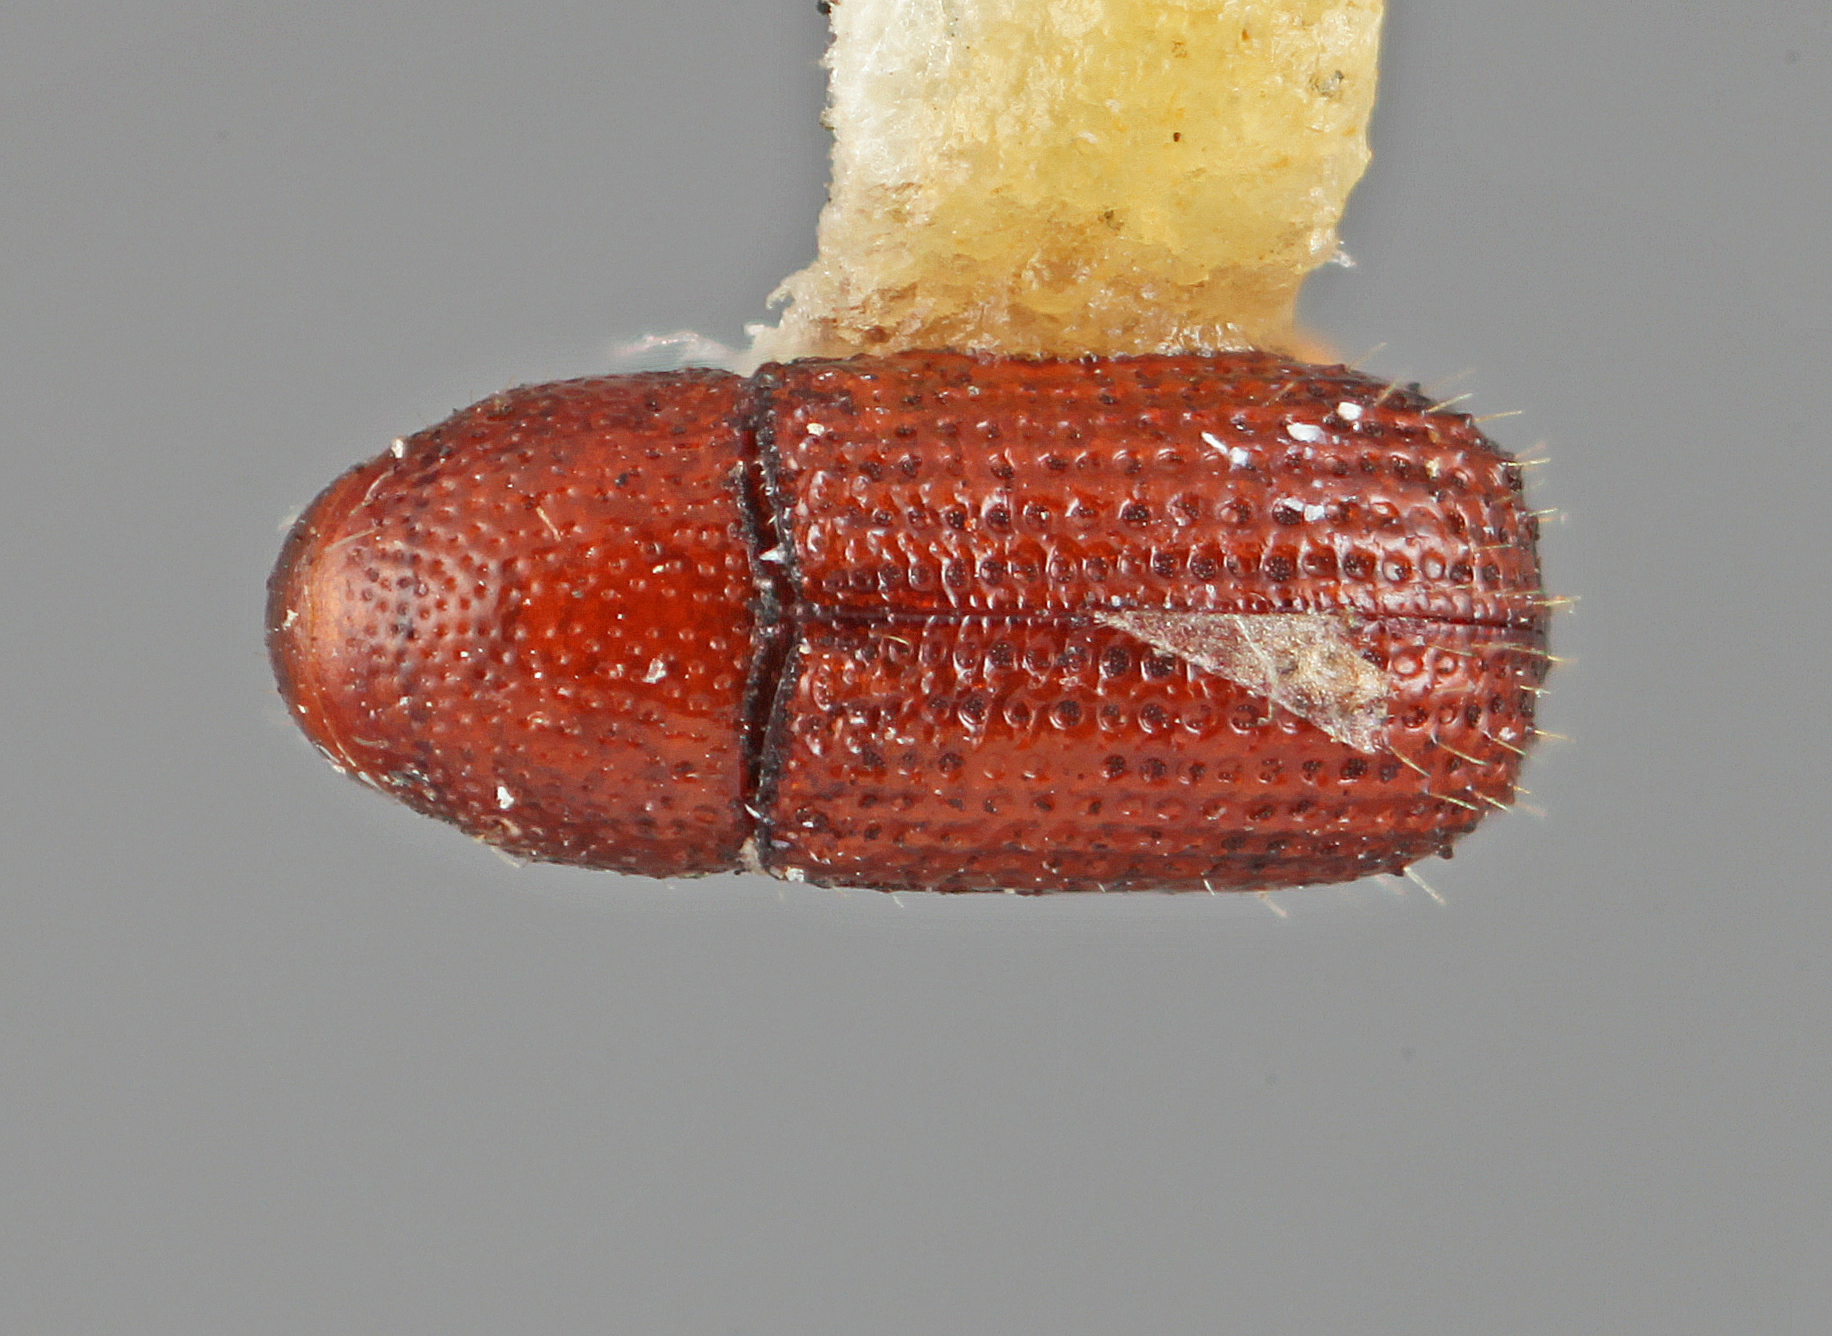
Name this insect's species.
Hoplitophthorus cubensis
